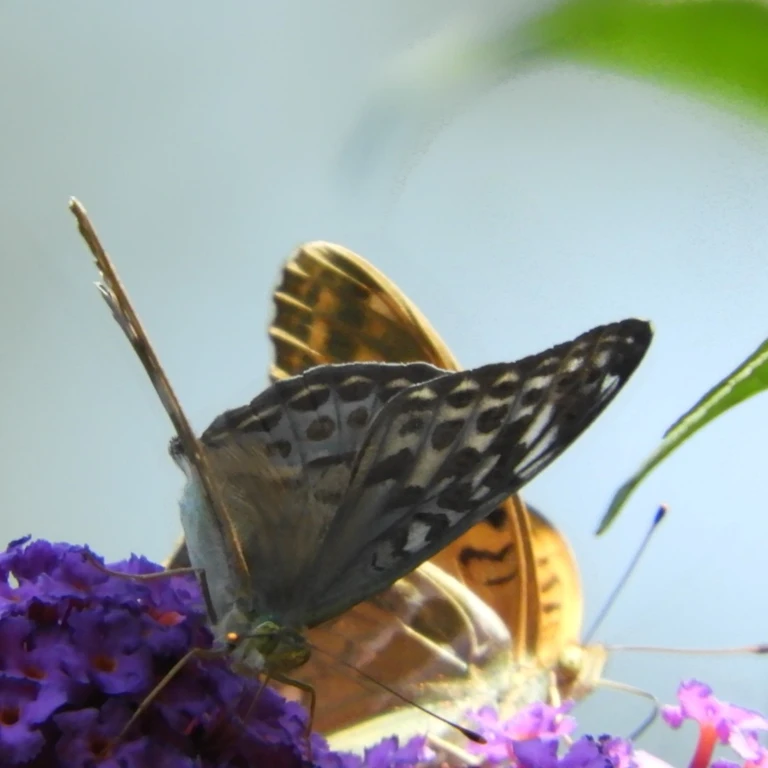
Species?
Argynnis paphia
